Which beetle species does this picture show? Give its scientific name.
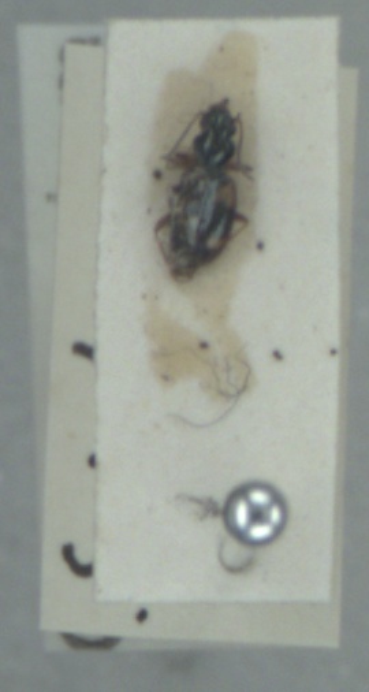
Bembidion quadrimaculatum
